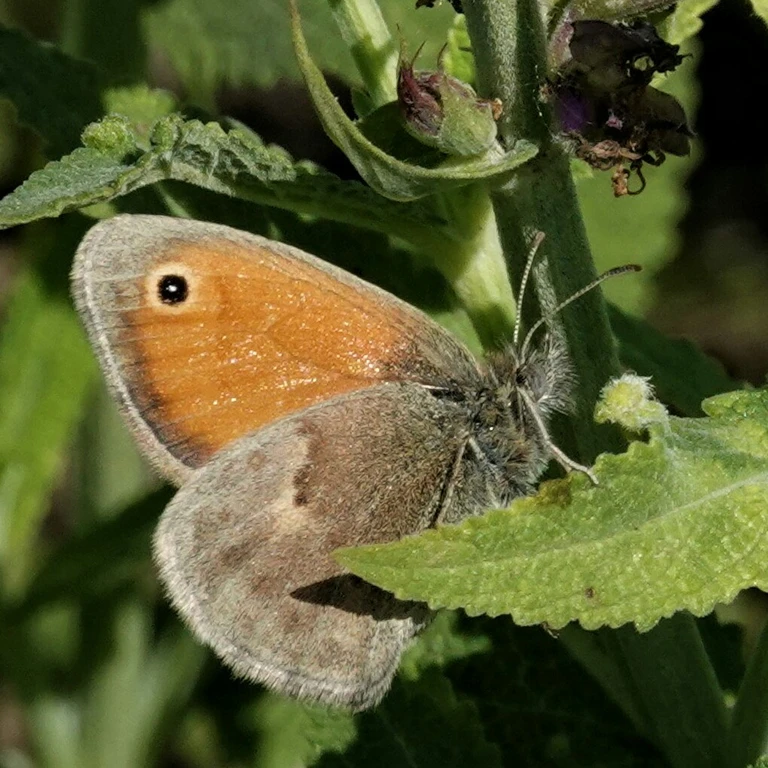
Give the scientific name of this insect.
Coenonympha pamphilus
